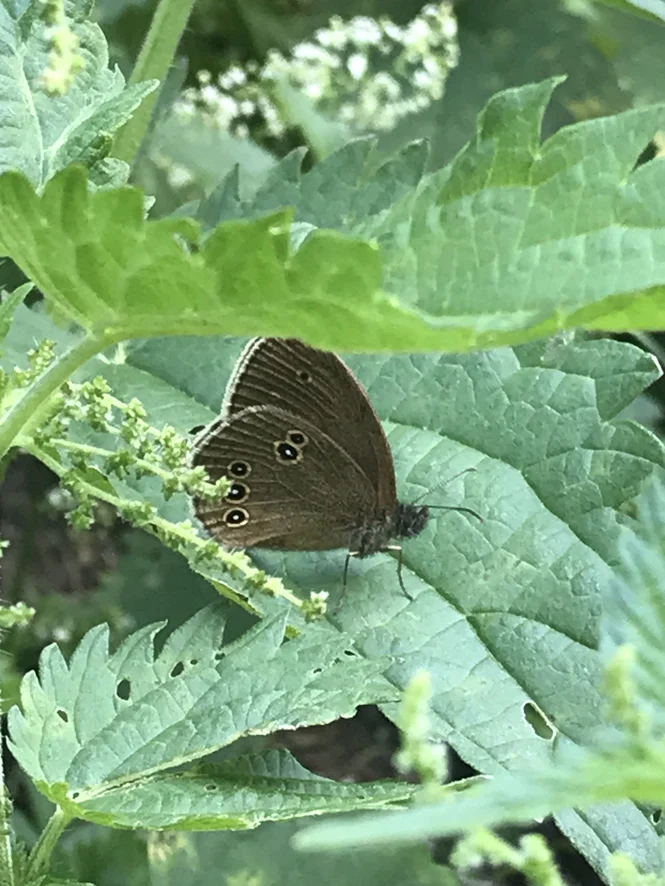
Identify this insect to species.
Aphantopus hyperantus
